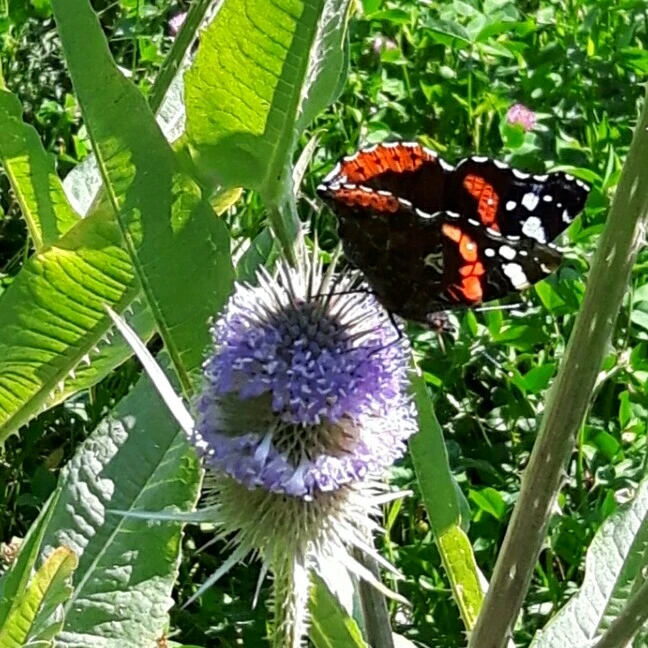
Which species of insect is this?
Vanessa atalanta
